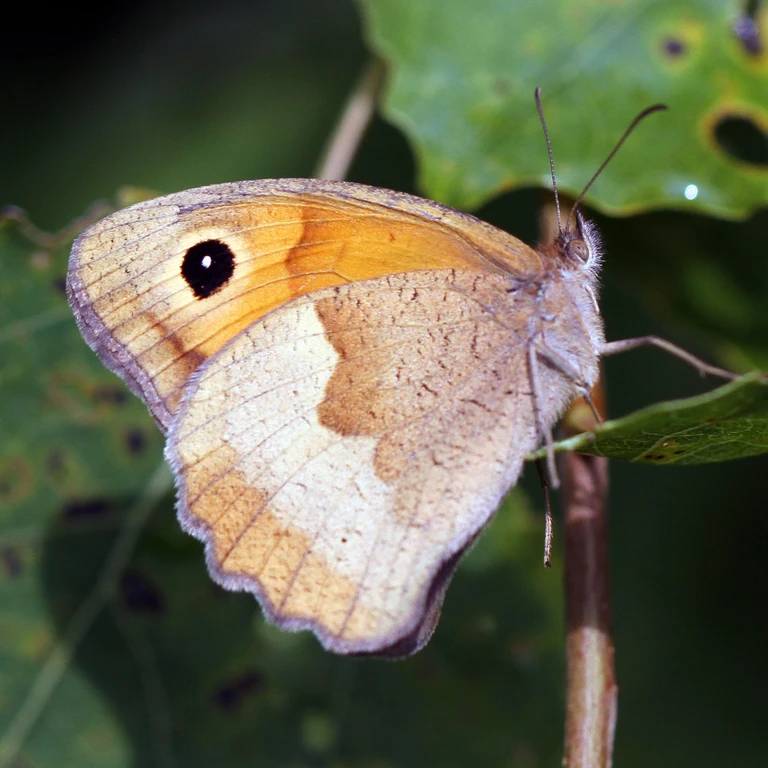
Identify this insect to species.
Maniola jurtina
